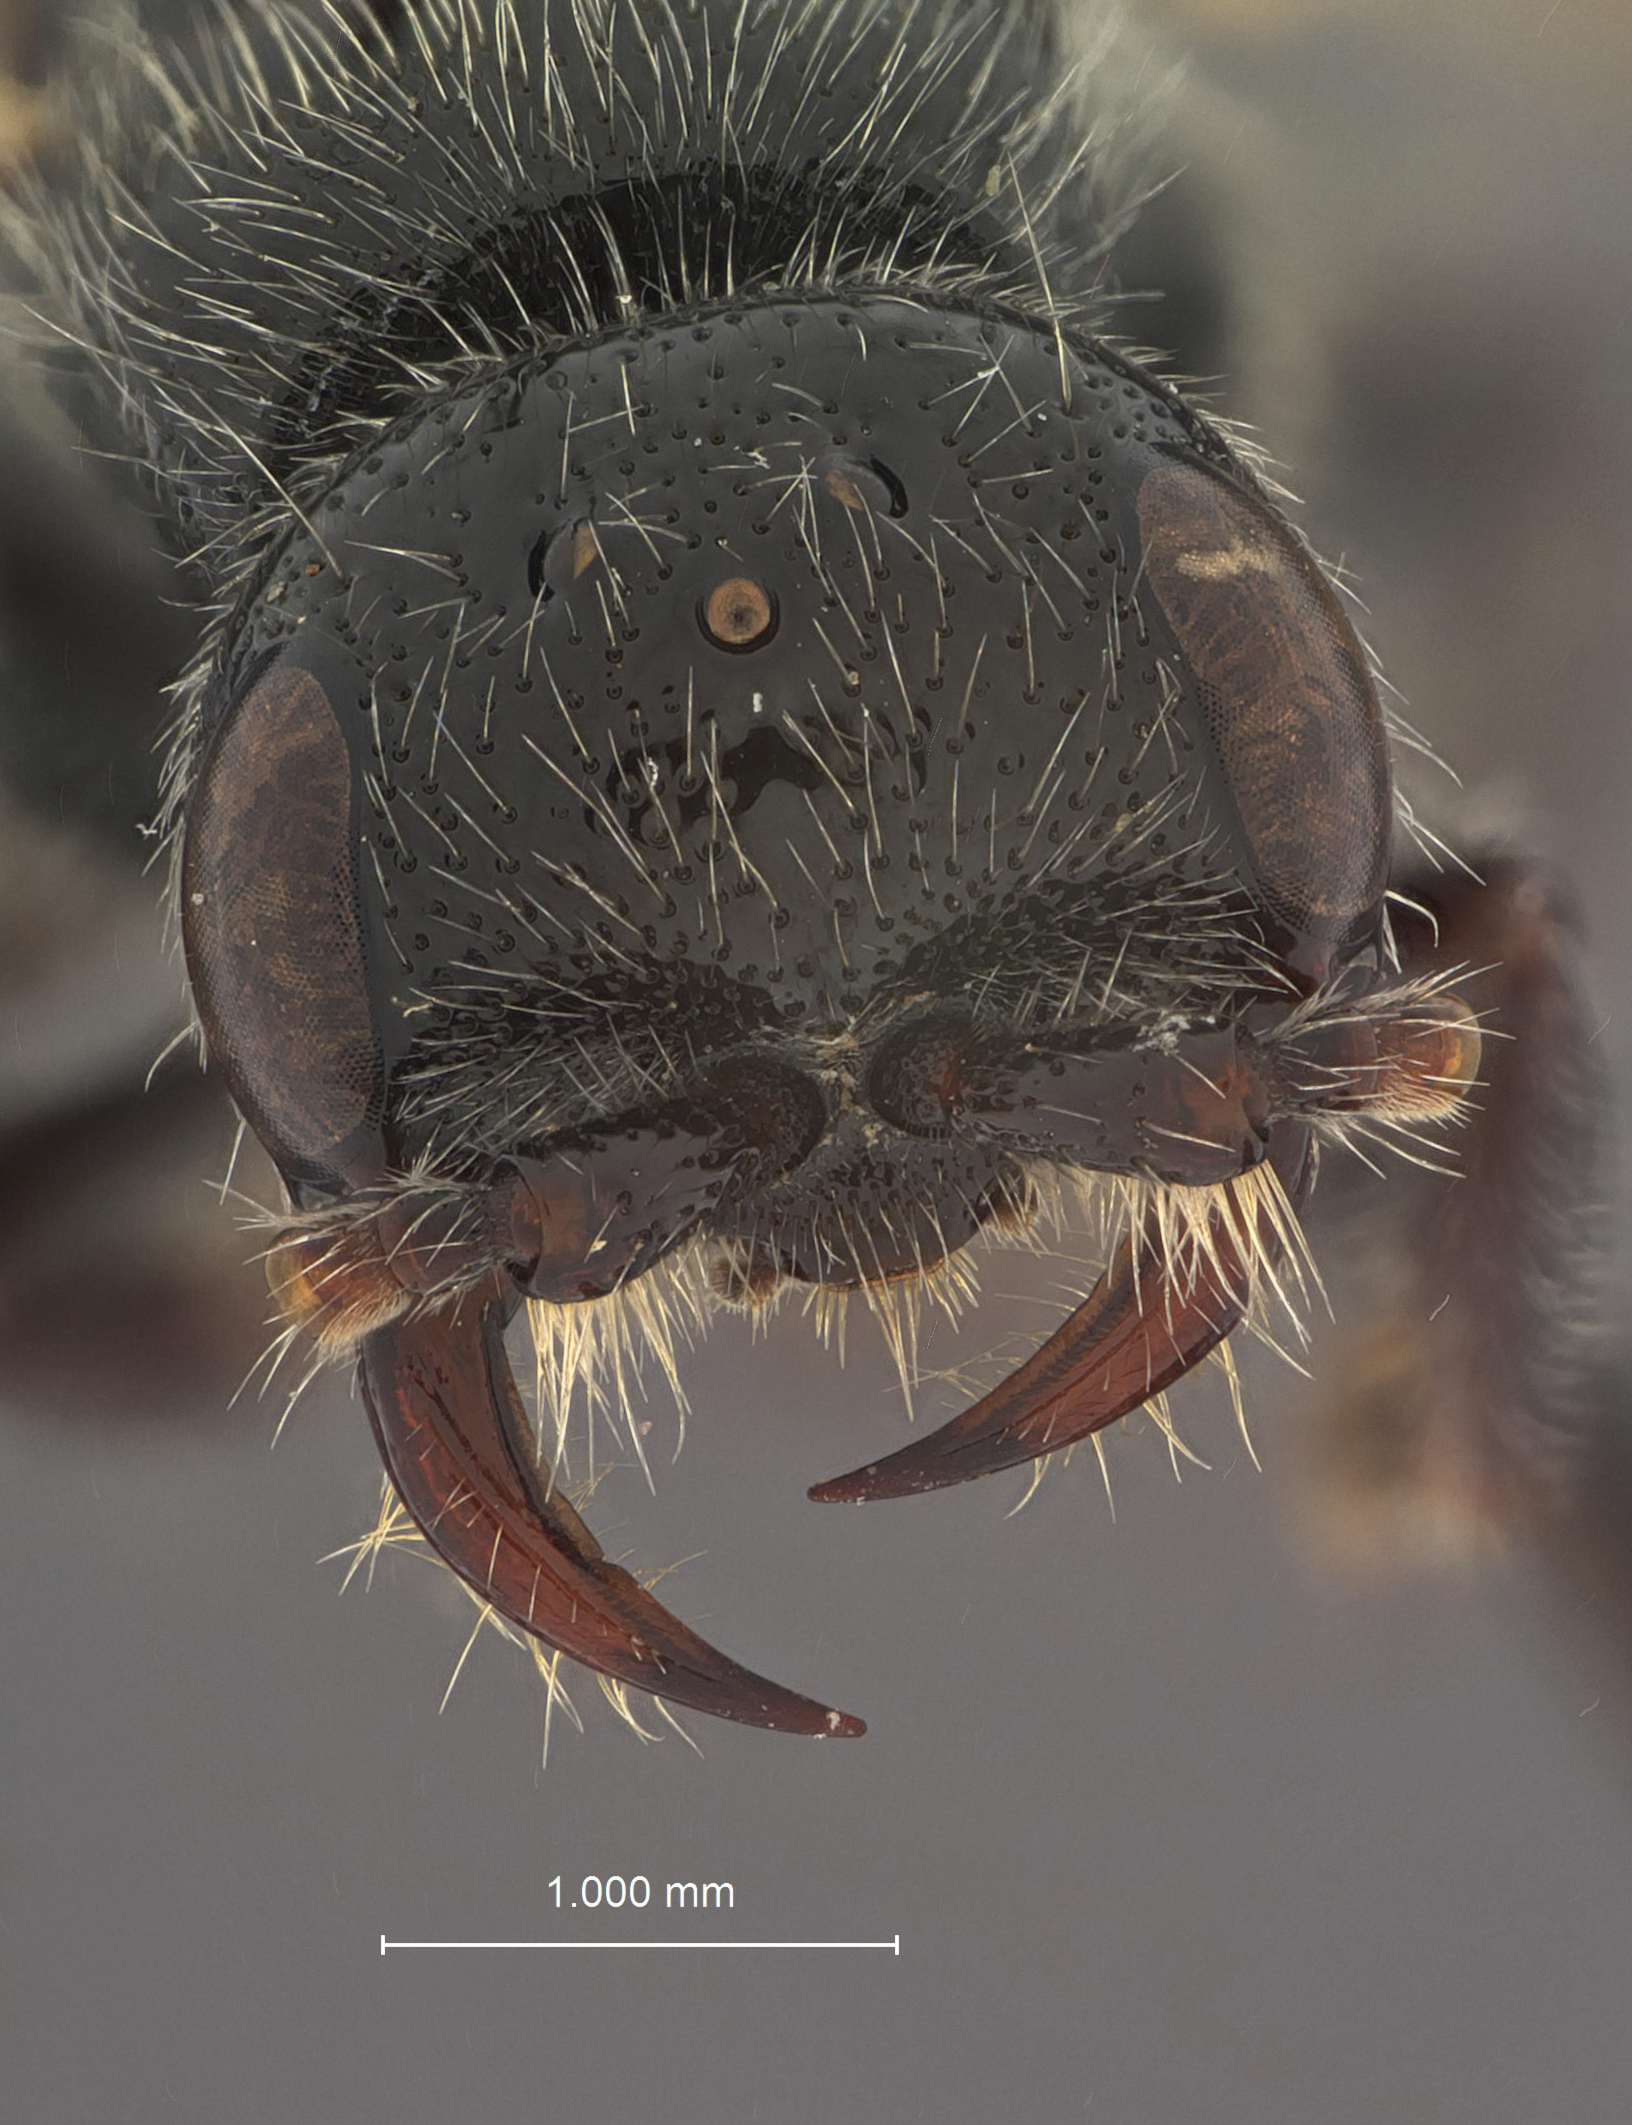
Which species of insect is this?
Tiphia uvaldeae
